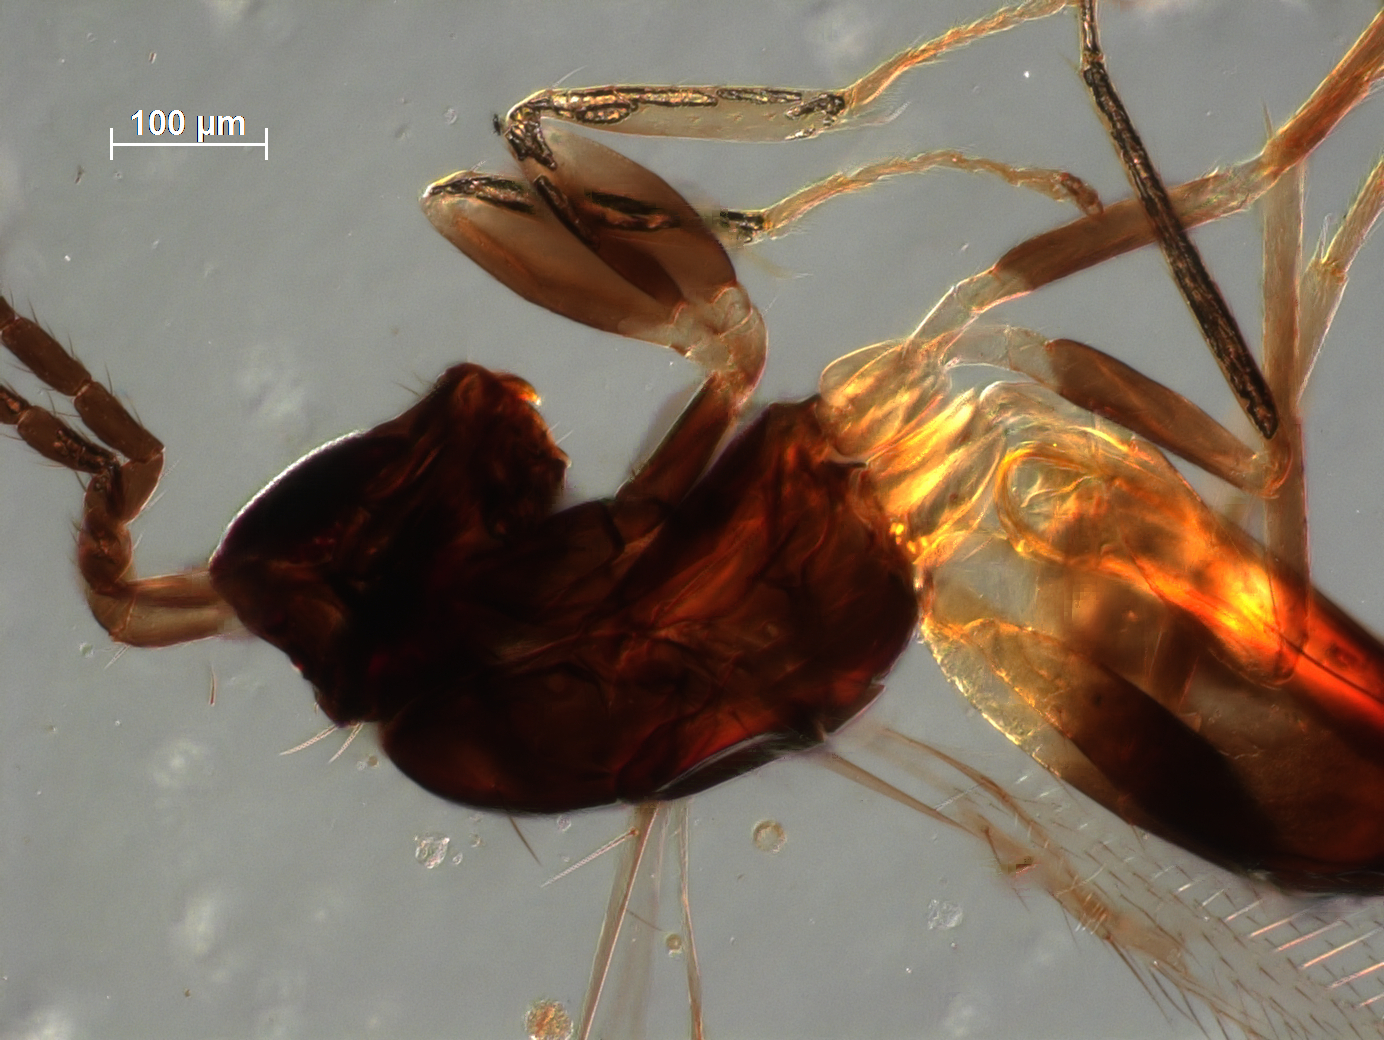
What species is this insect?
Gonatocerus rivalis
